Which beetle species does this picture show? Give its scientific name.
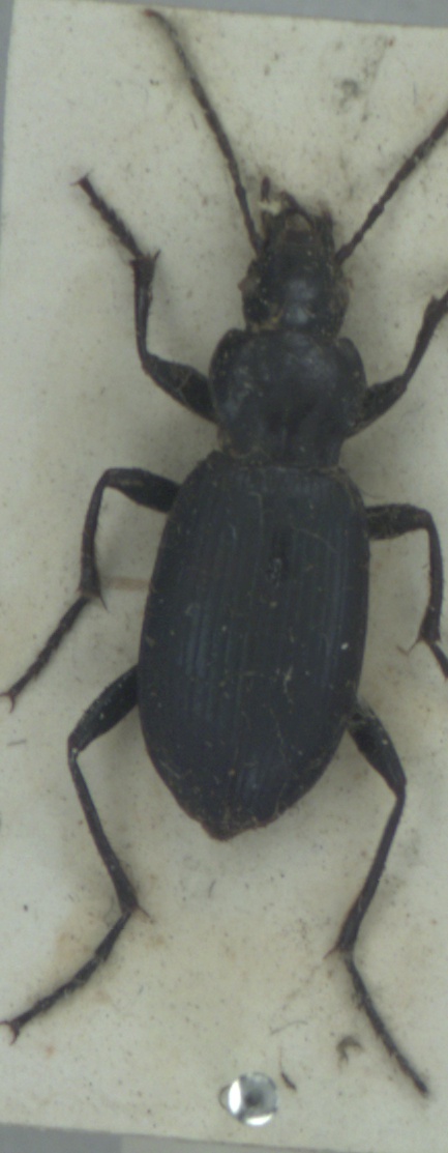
Laemostenus terricola
